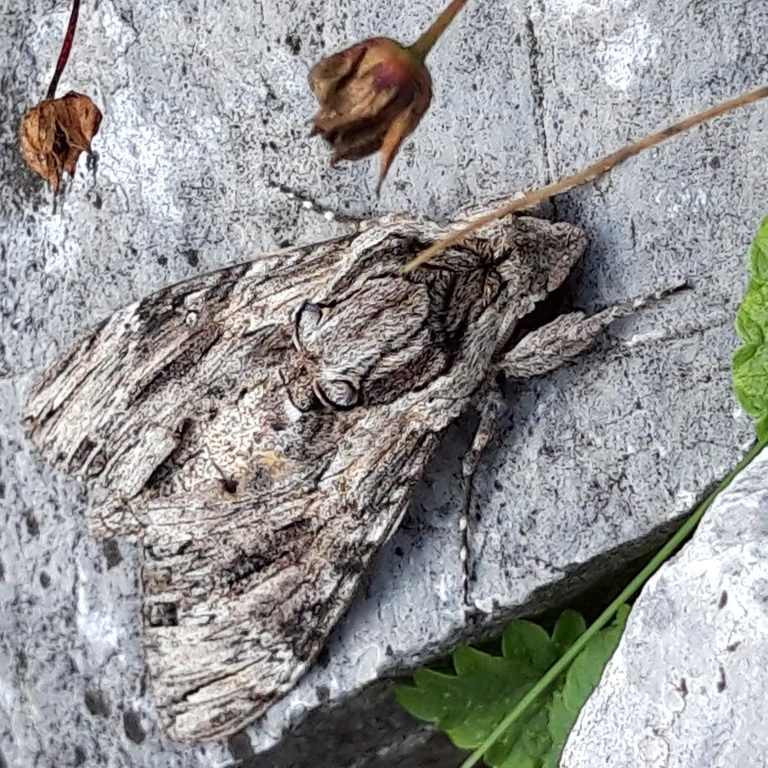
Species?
Agrius convolvuli
